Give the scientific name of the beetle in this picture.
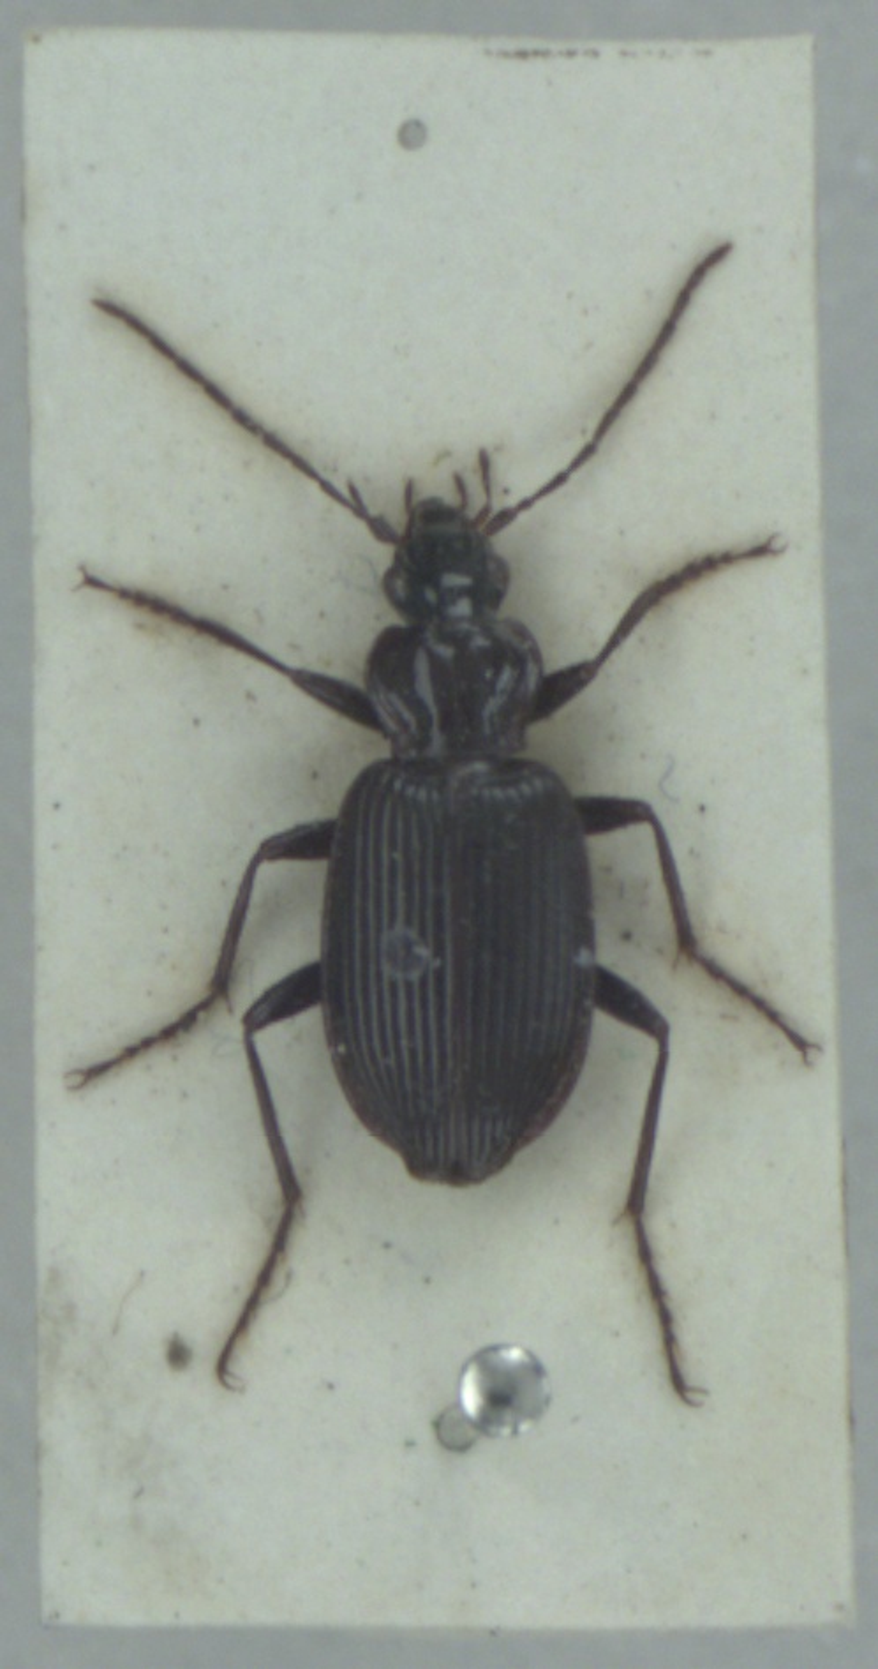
Platynus assimilis
